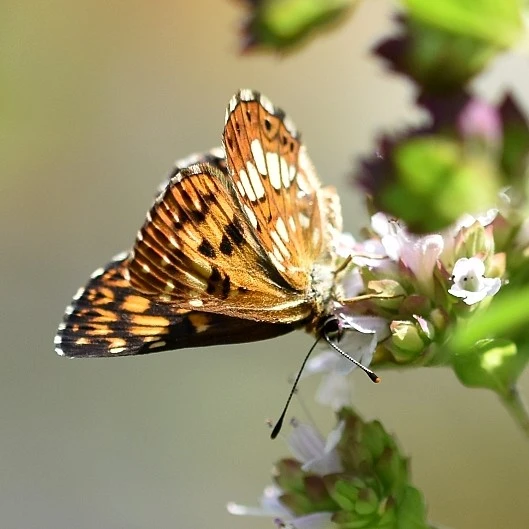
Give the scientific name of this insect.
Hamearis lucina
